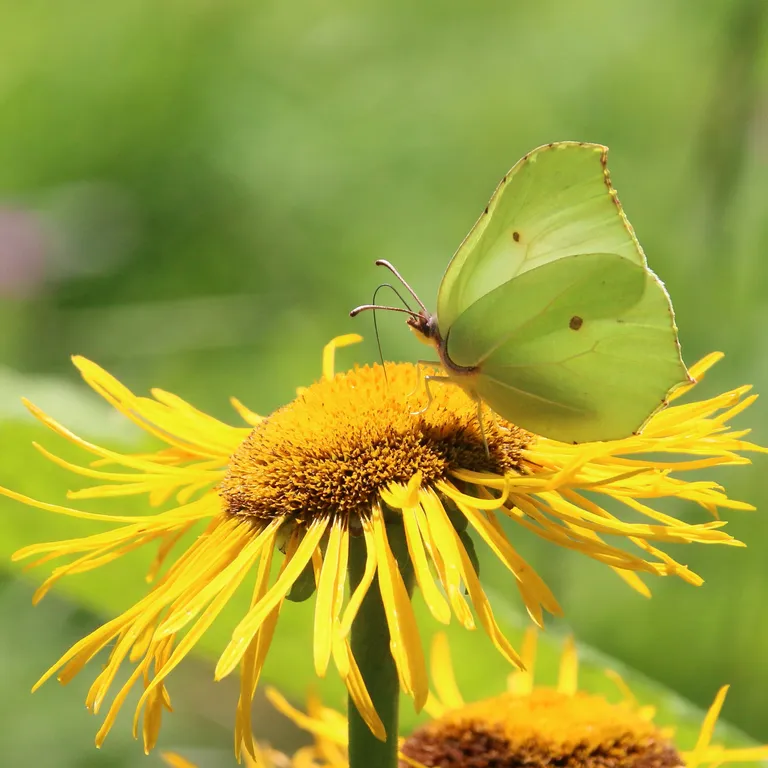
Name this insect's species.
Gonepteryx rhamni
